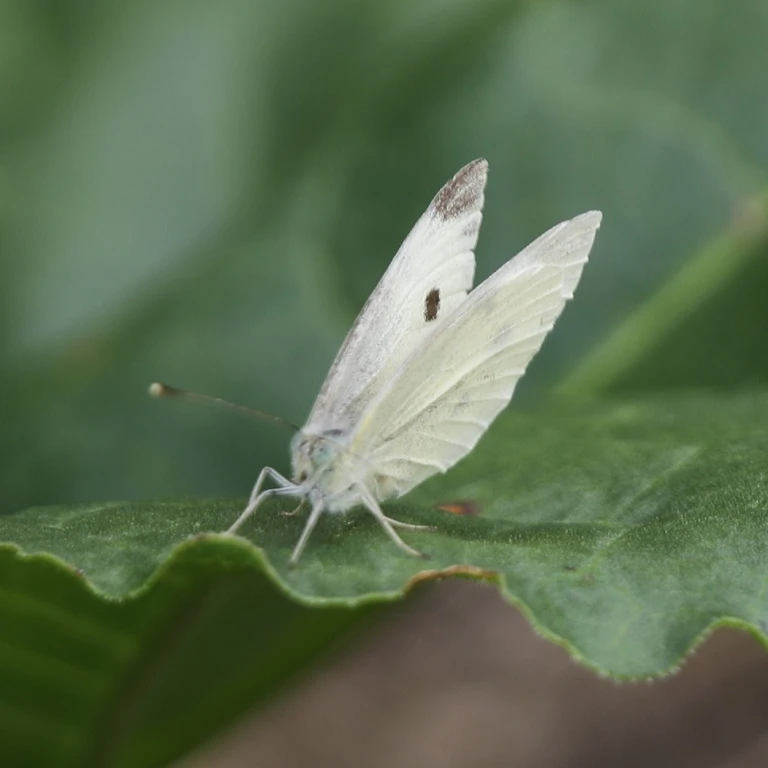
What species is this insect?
Pieris rapae
